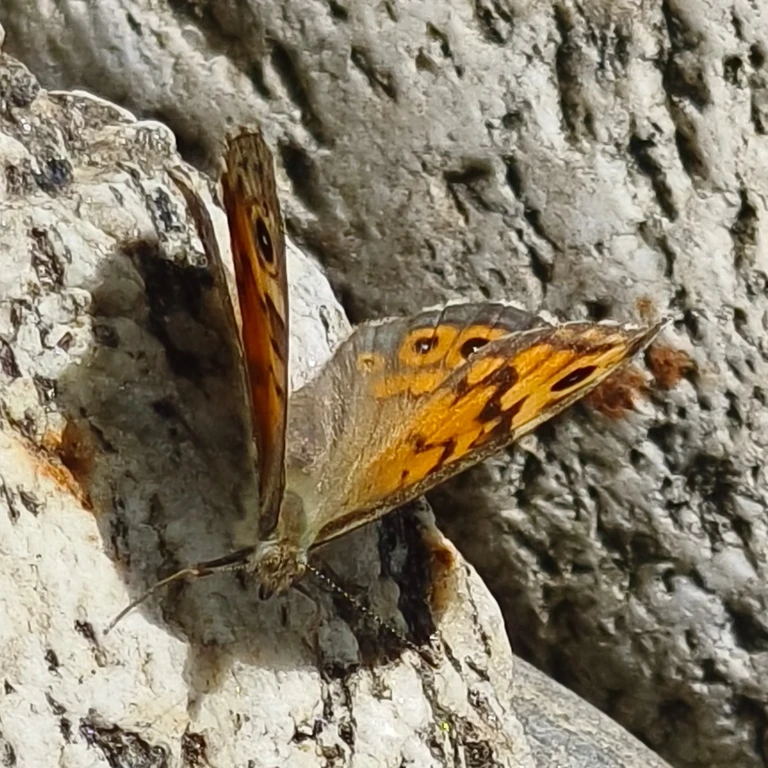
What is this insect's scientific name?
Lasiommata megera (also Pararge megera)
